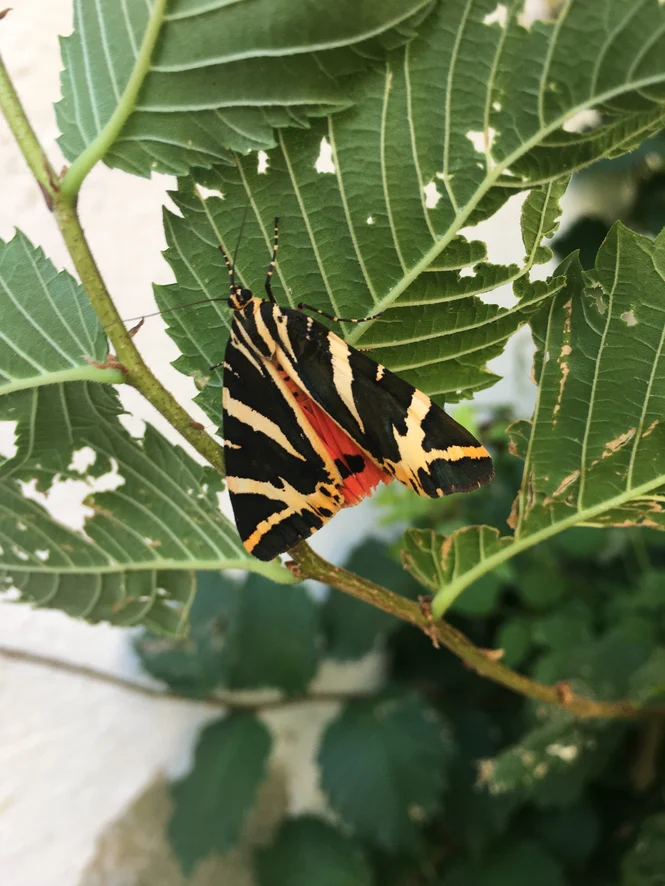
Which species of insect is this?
Euplagia quadripunctaria
